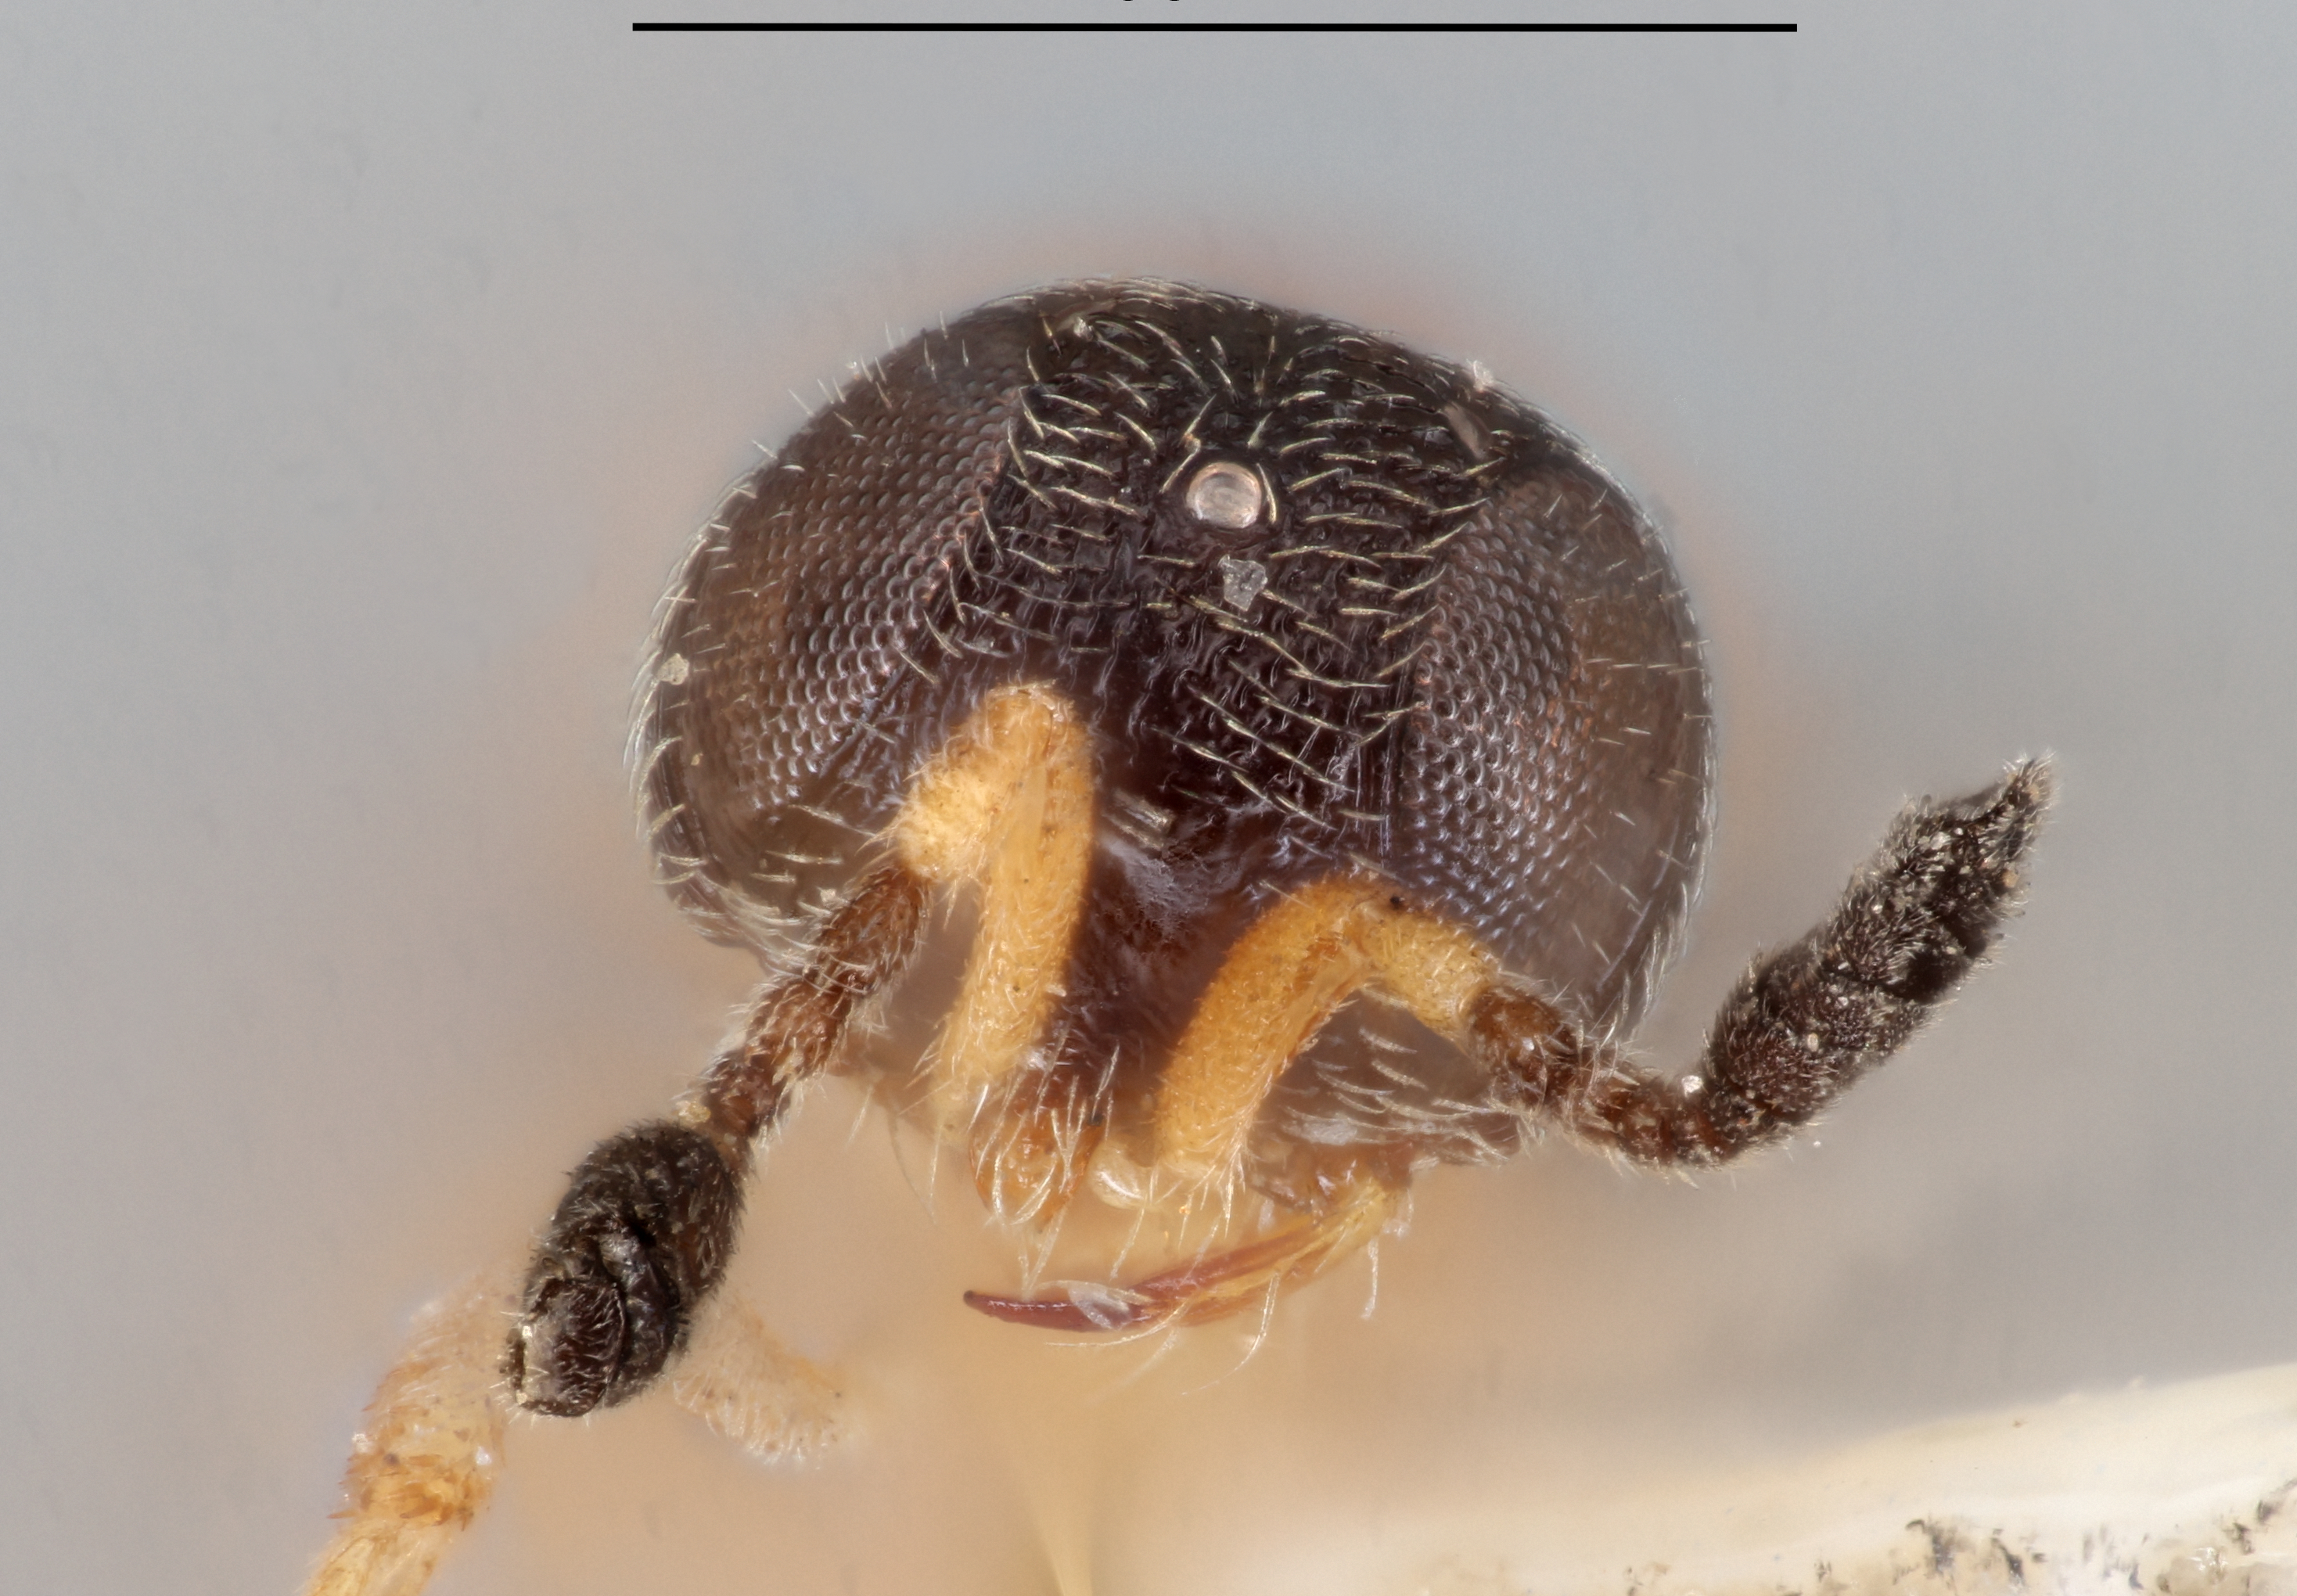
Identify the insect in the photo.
Anteromorpha glabra
